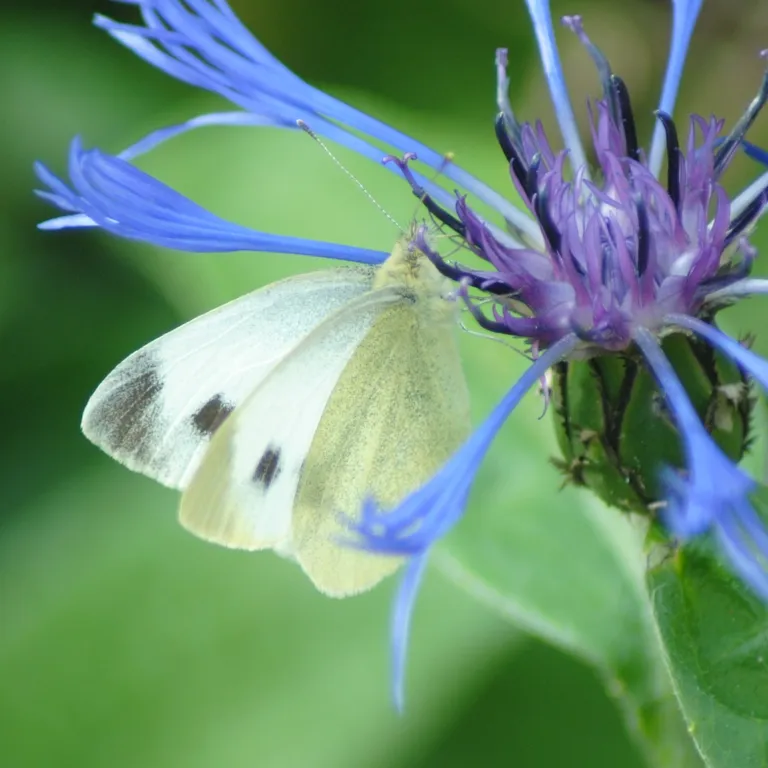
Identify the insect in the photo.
Pieris mannii
